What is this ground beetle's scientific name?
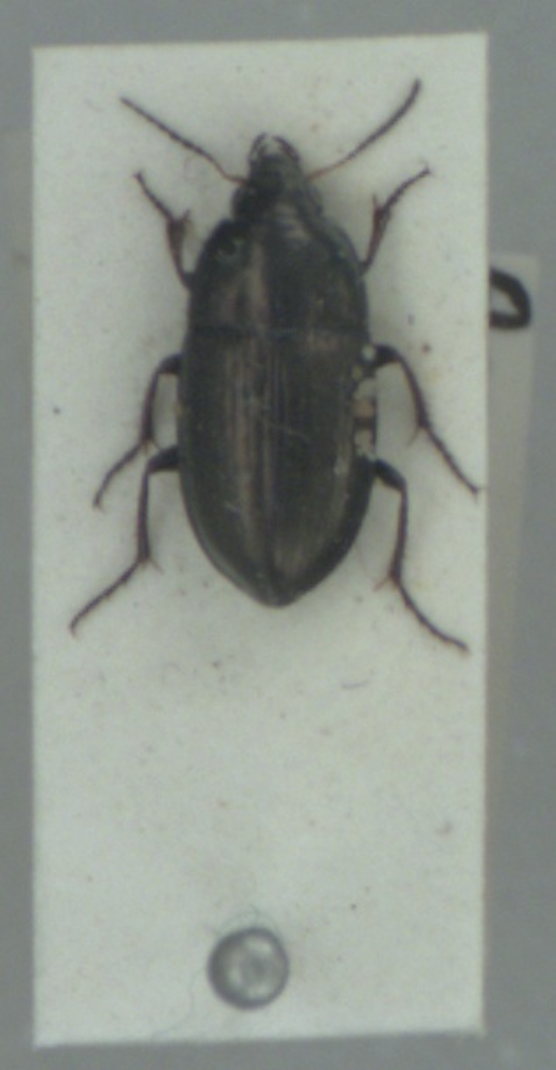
Amara aenea
